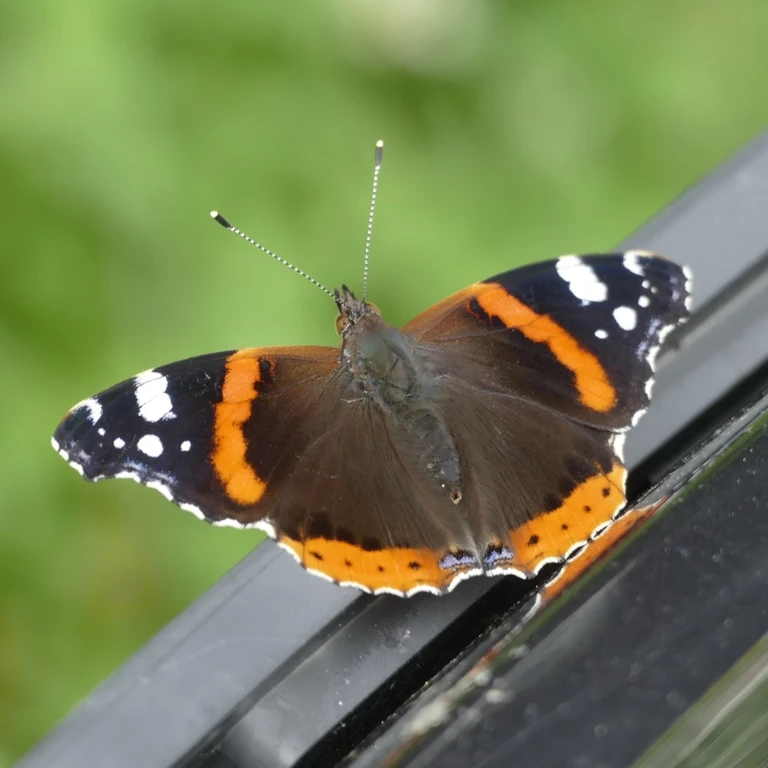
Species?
Vanessa atalanta
